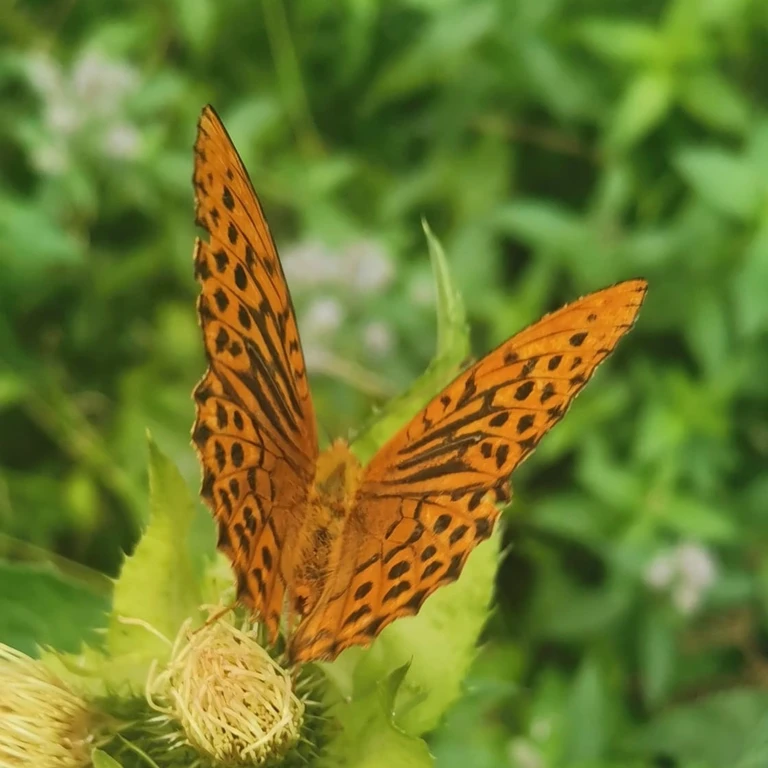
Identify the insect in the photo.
Argynnis paphia
